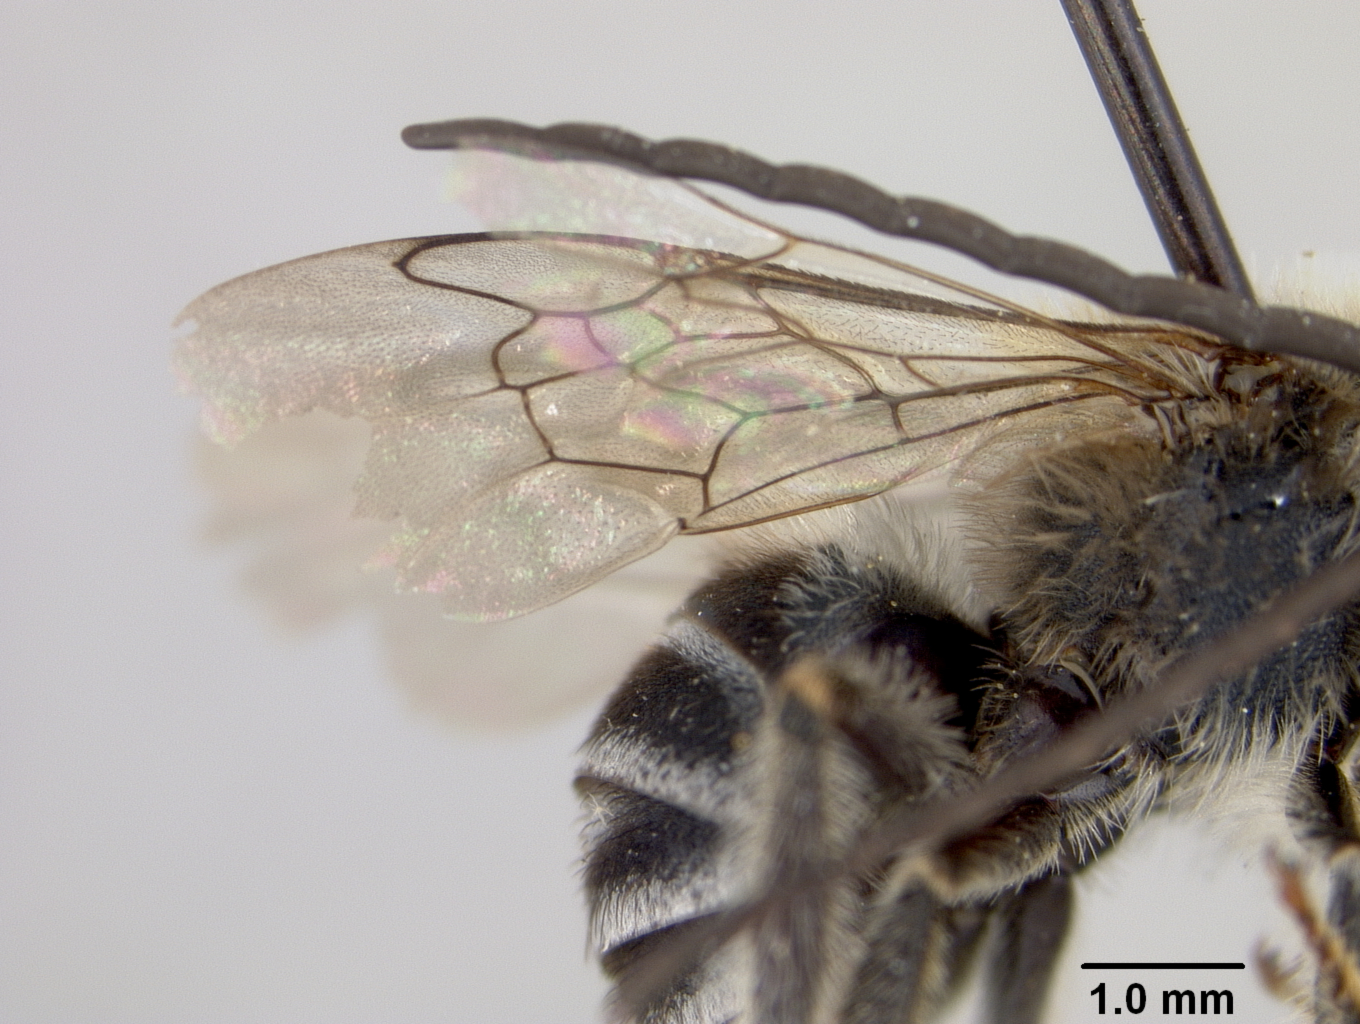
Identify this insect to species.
Melissodes flavifasciatus
